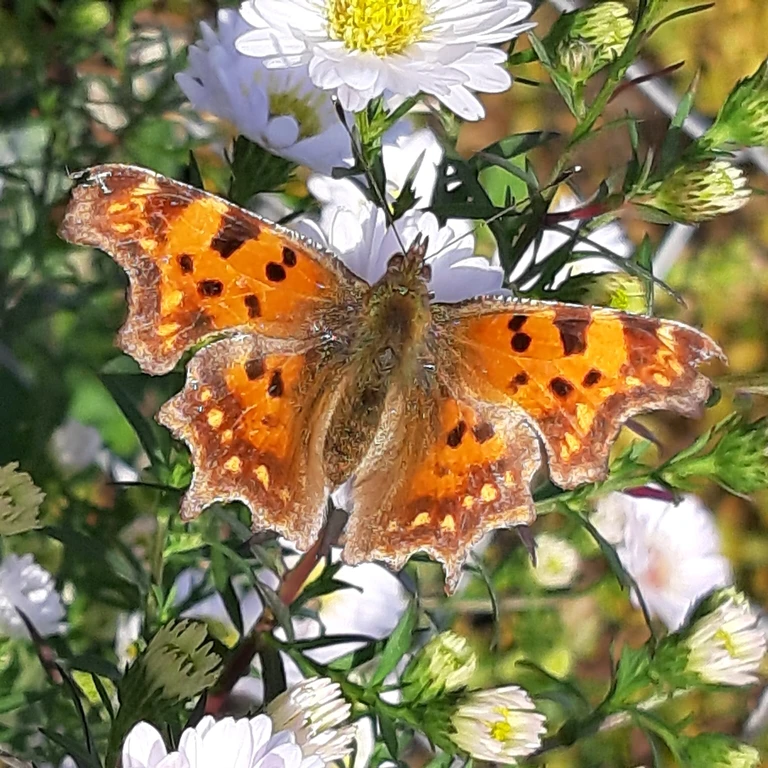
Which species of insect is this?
Polygonia c-album
